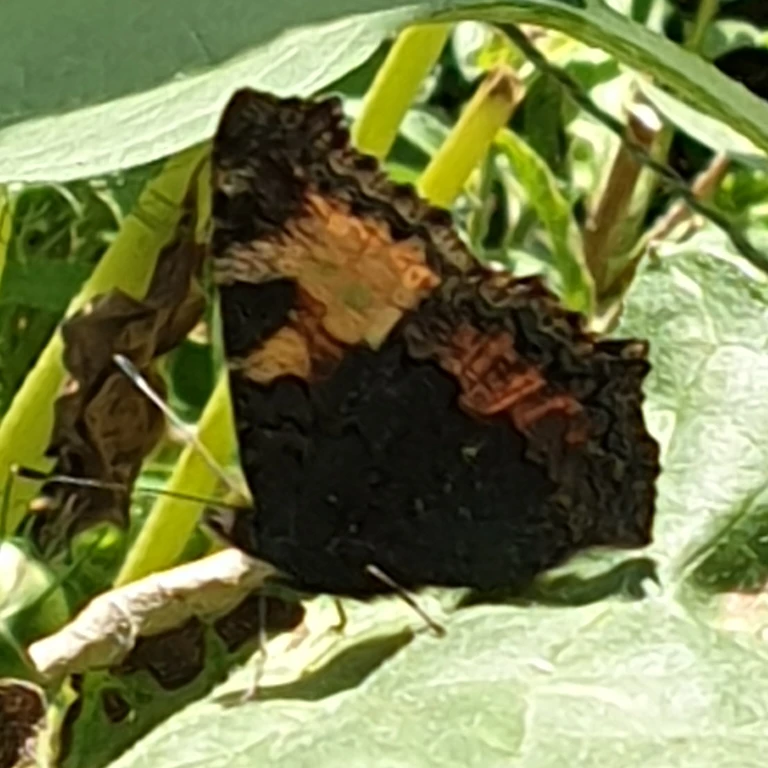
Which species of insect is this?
Aglais urticae
